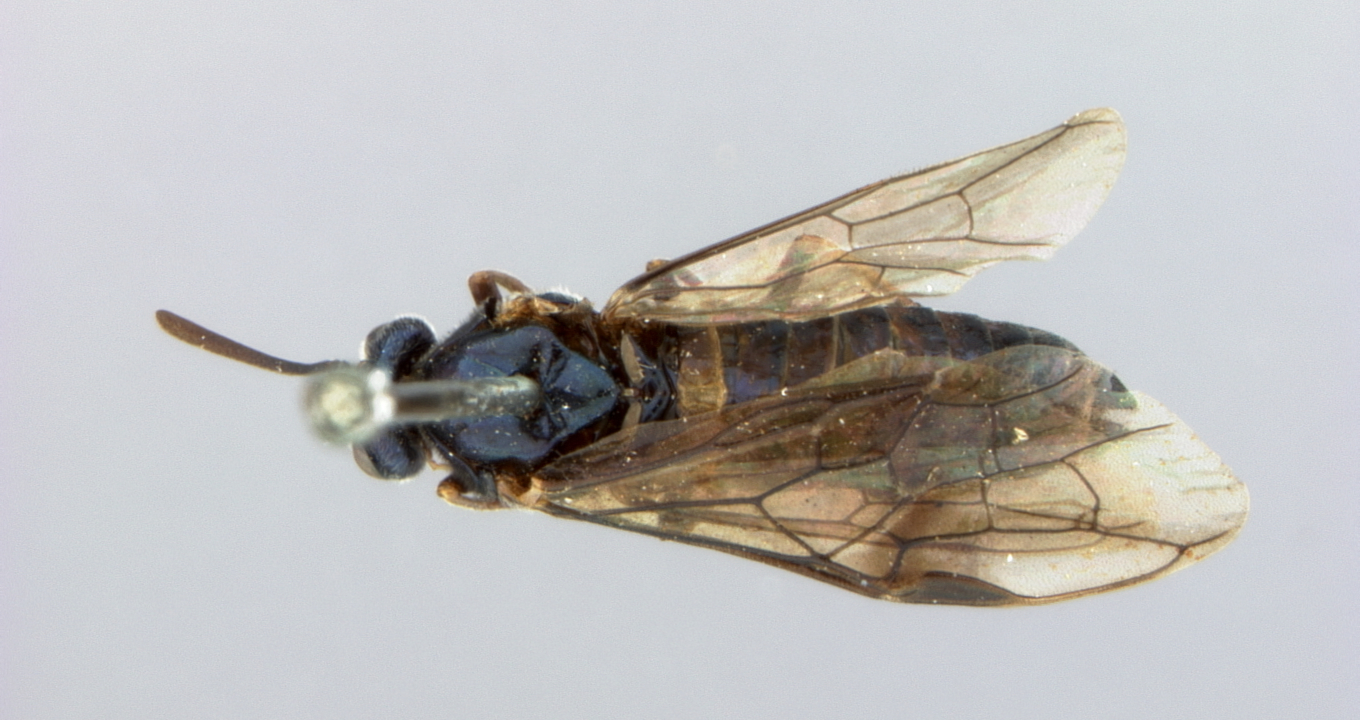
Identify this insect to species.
Hylotoma mentzeliae
